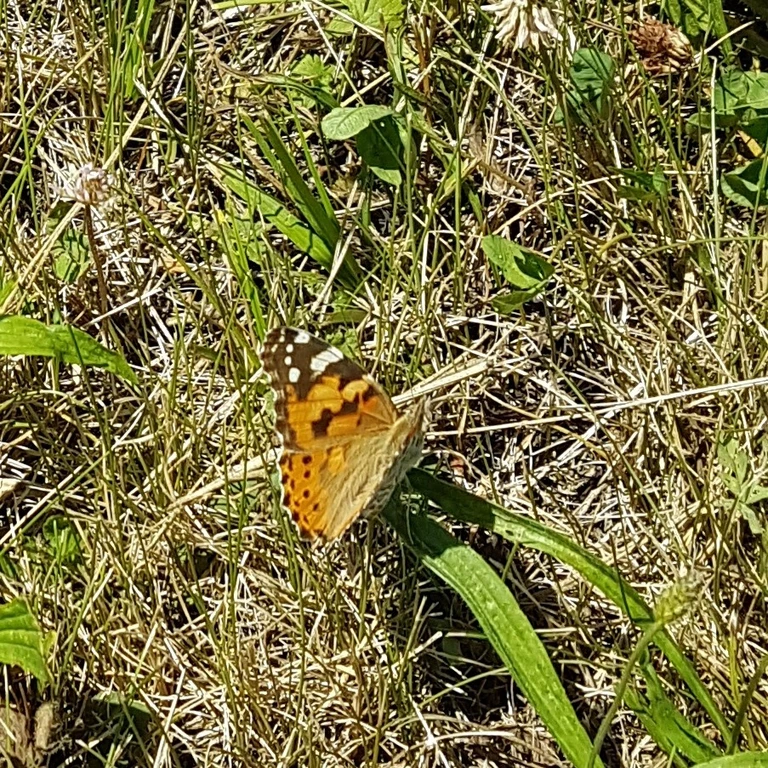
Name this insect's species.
Vanessa cardui
